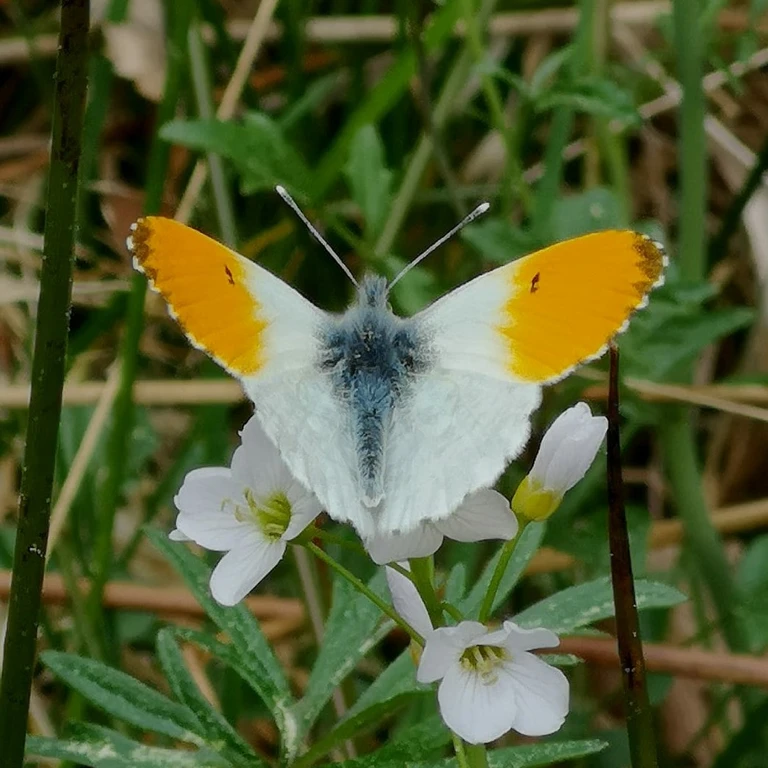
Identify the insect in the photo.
Anthocharis cardamines
